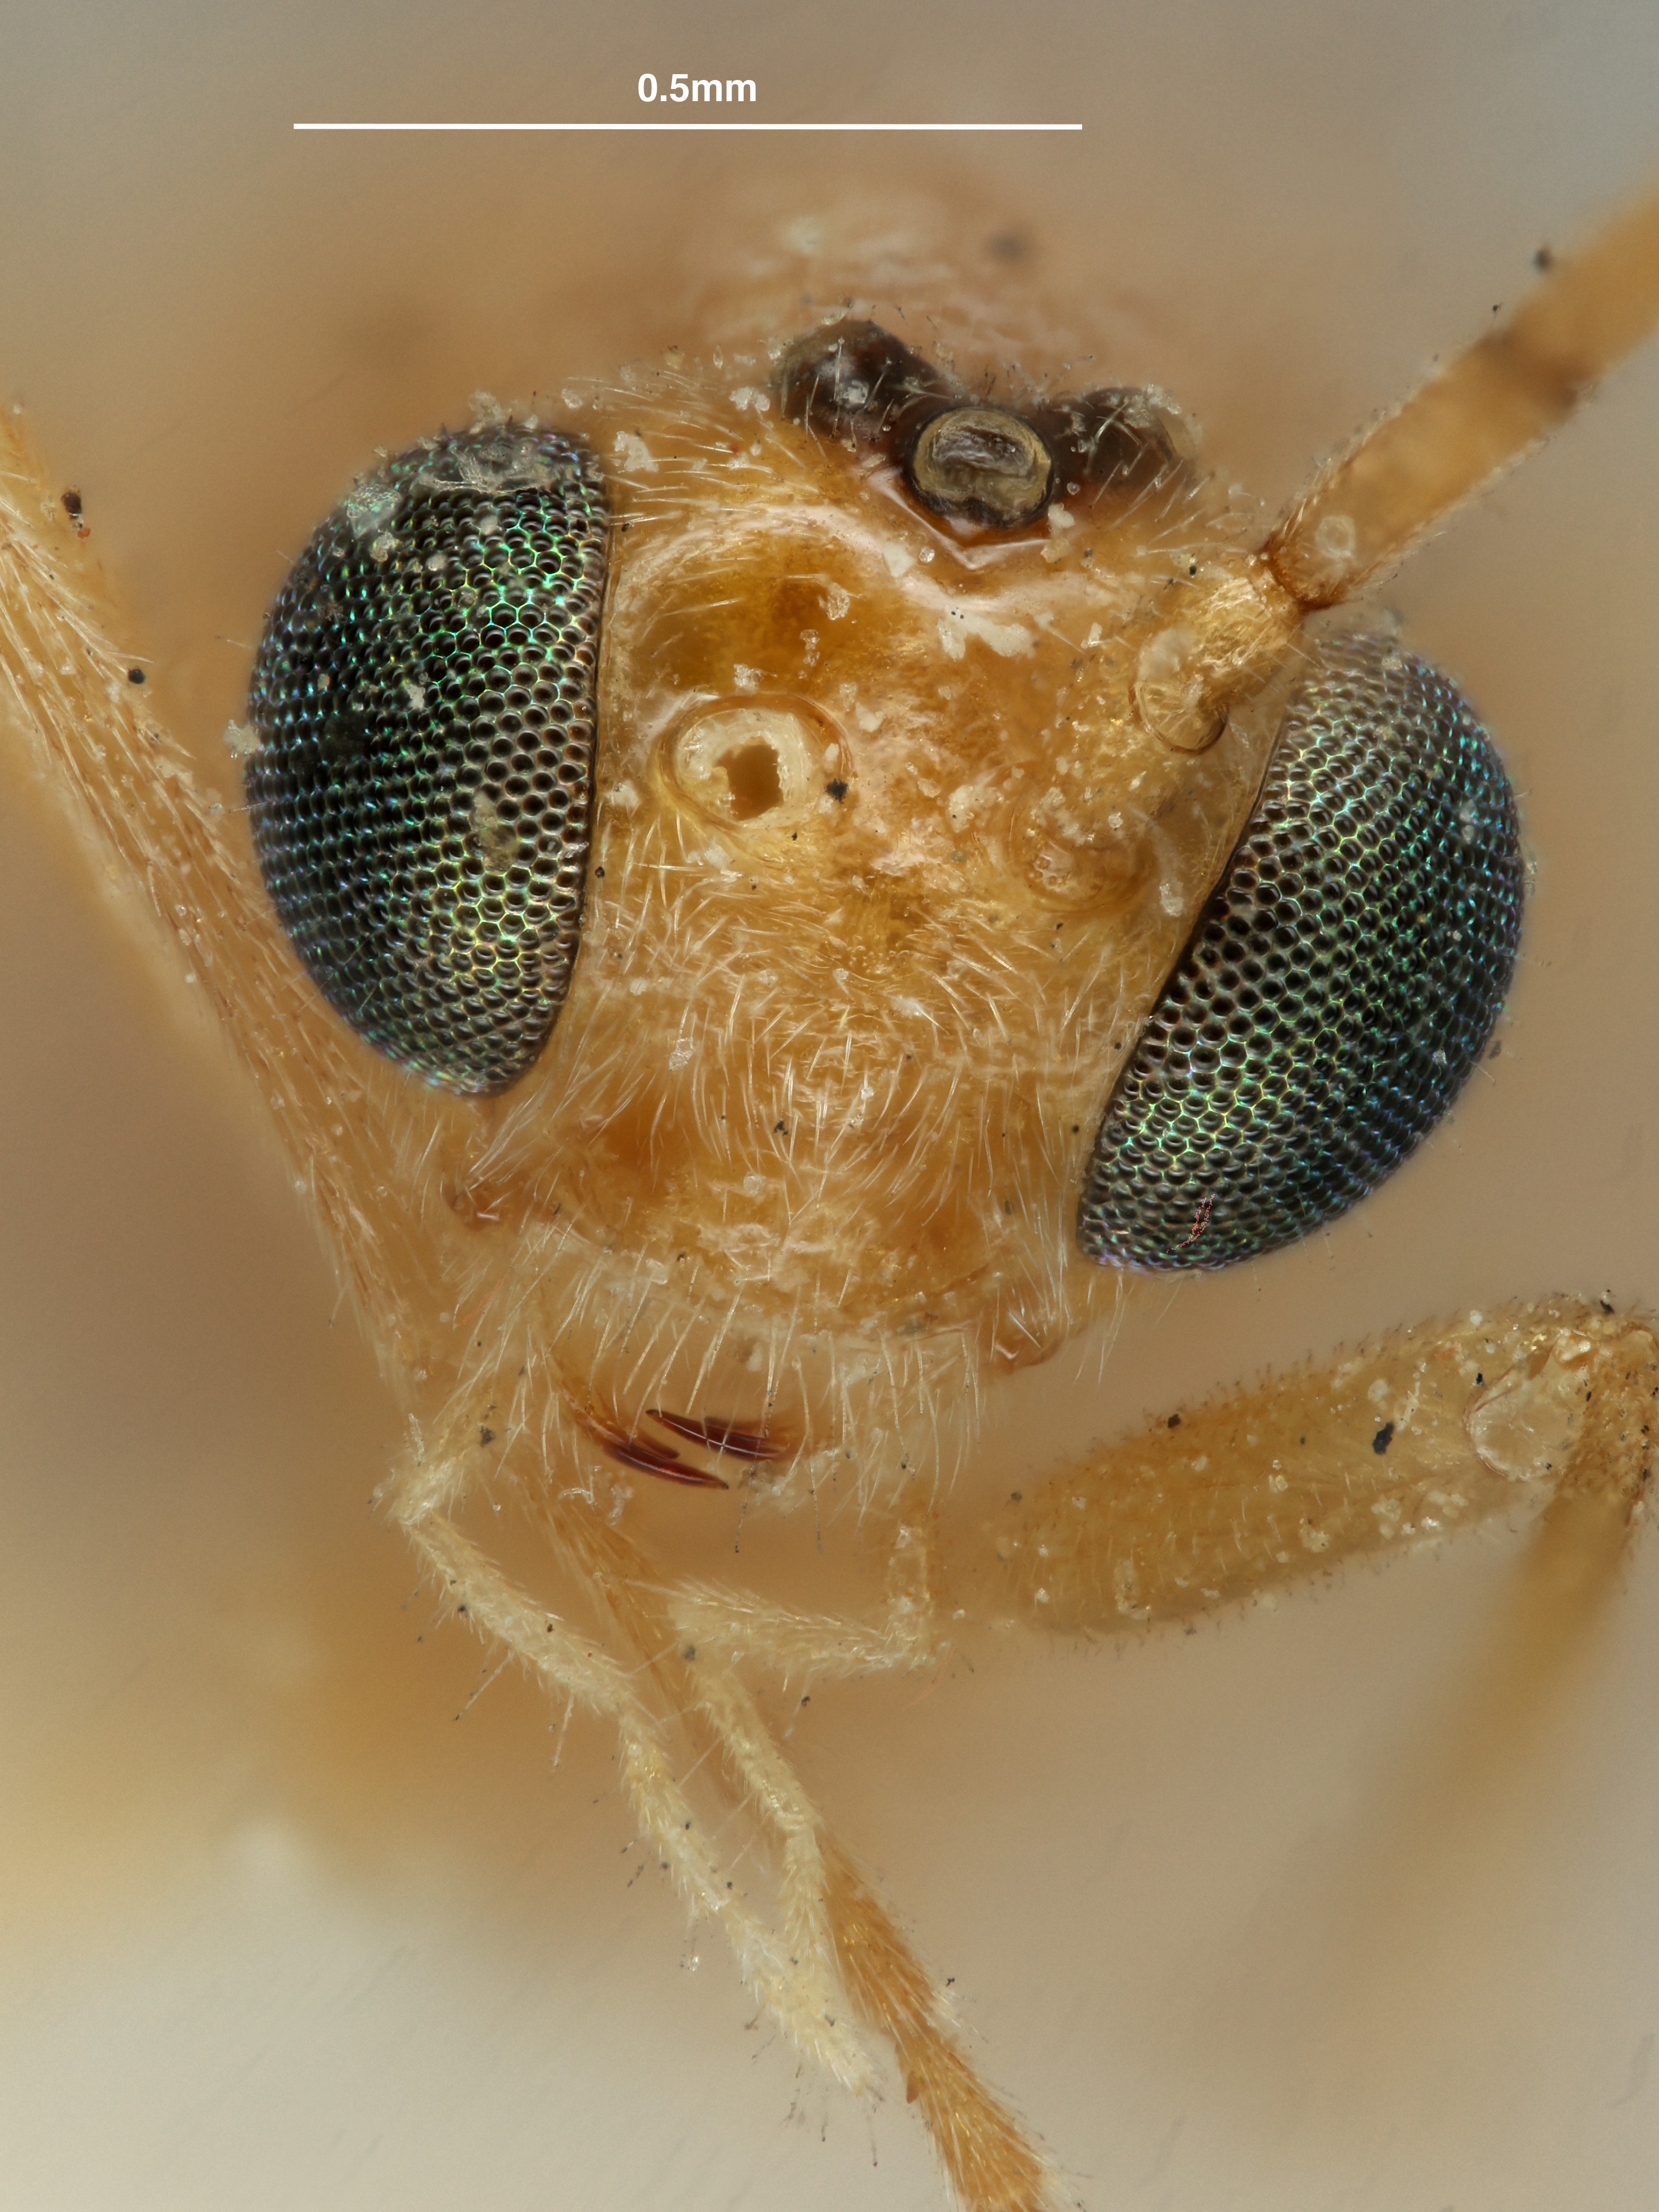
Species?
Meteorus coquilletti
